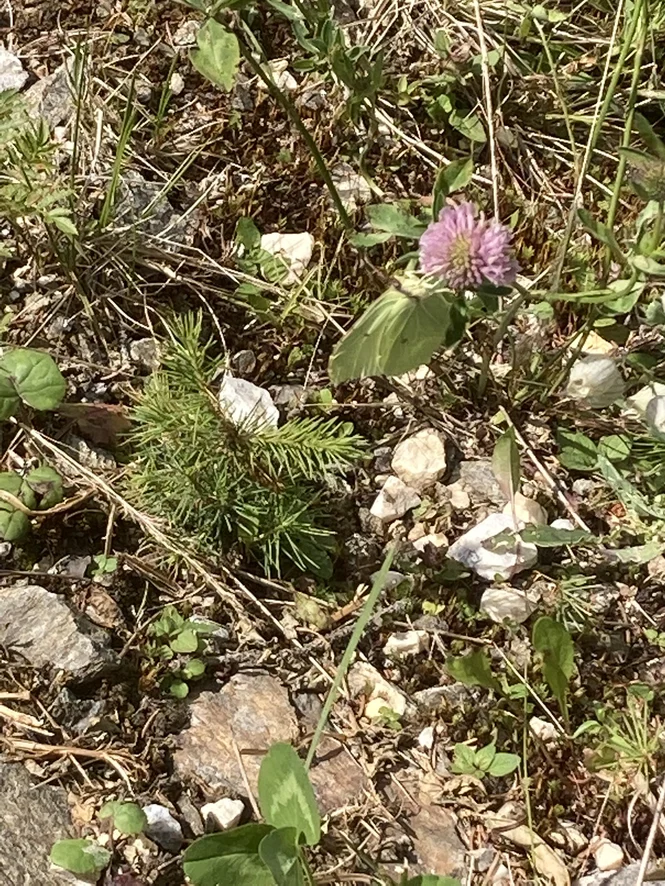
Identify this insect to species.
Gonepteryx rhamni
